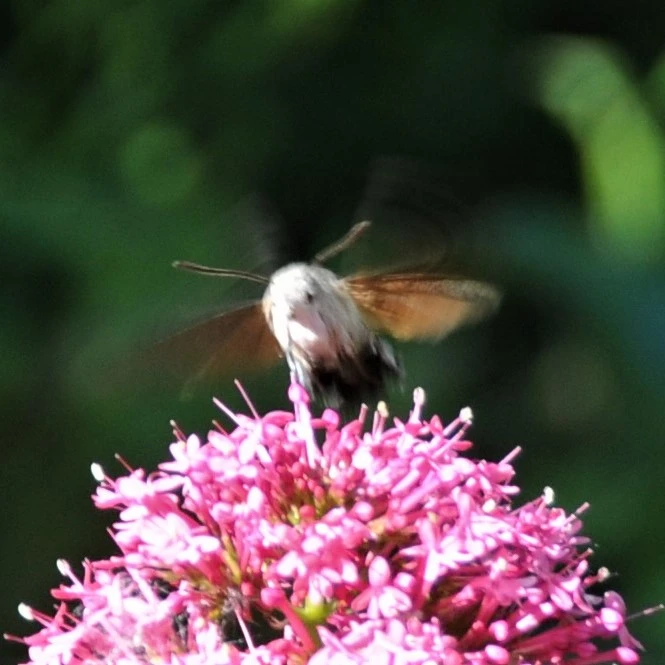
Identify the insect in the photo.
Macroglossum stellatarum
